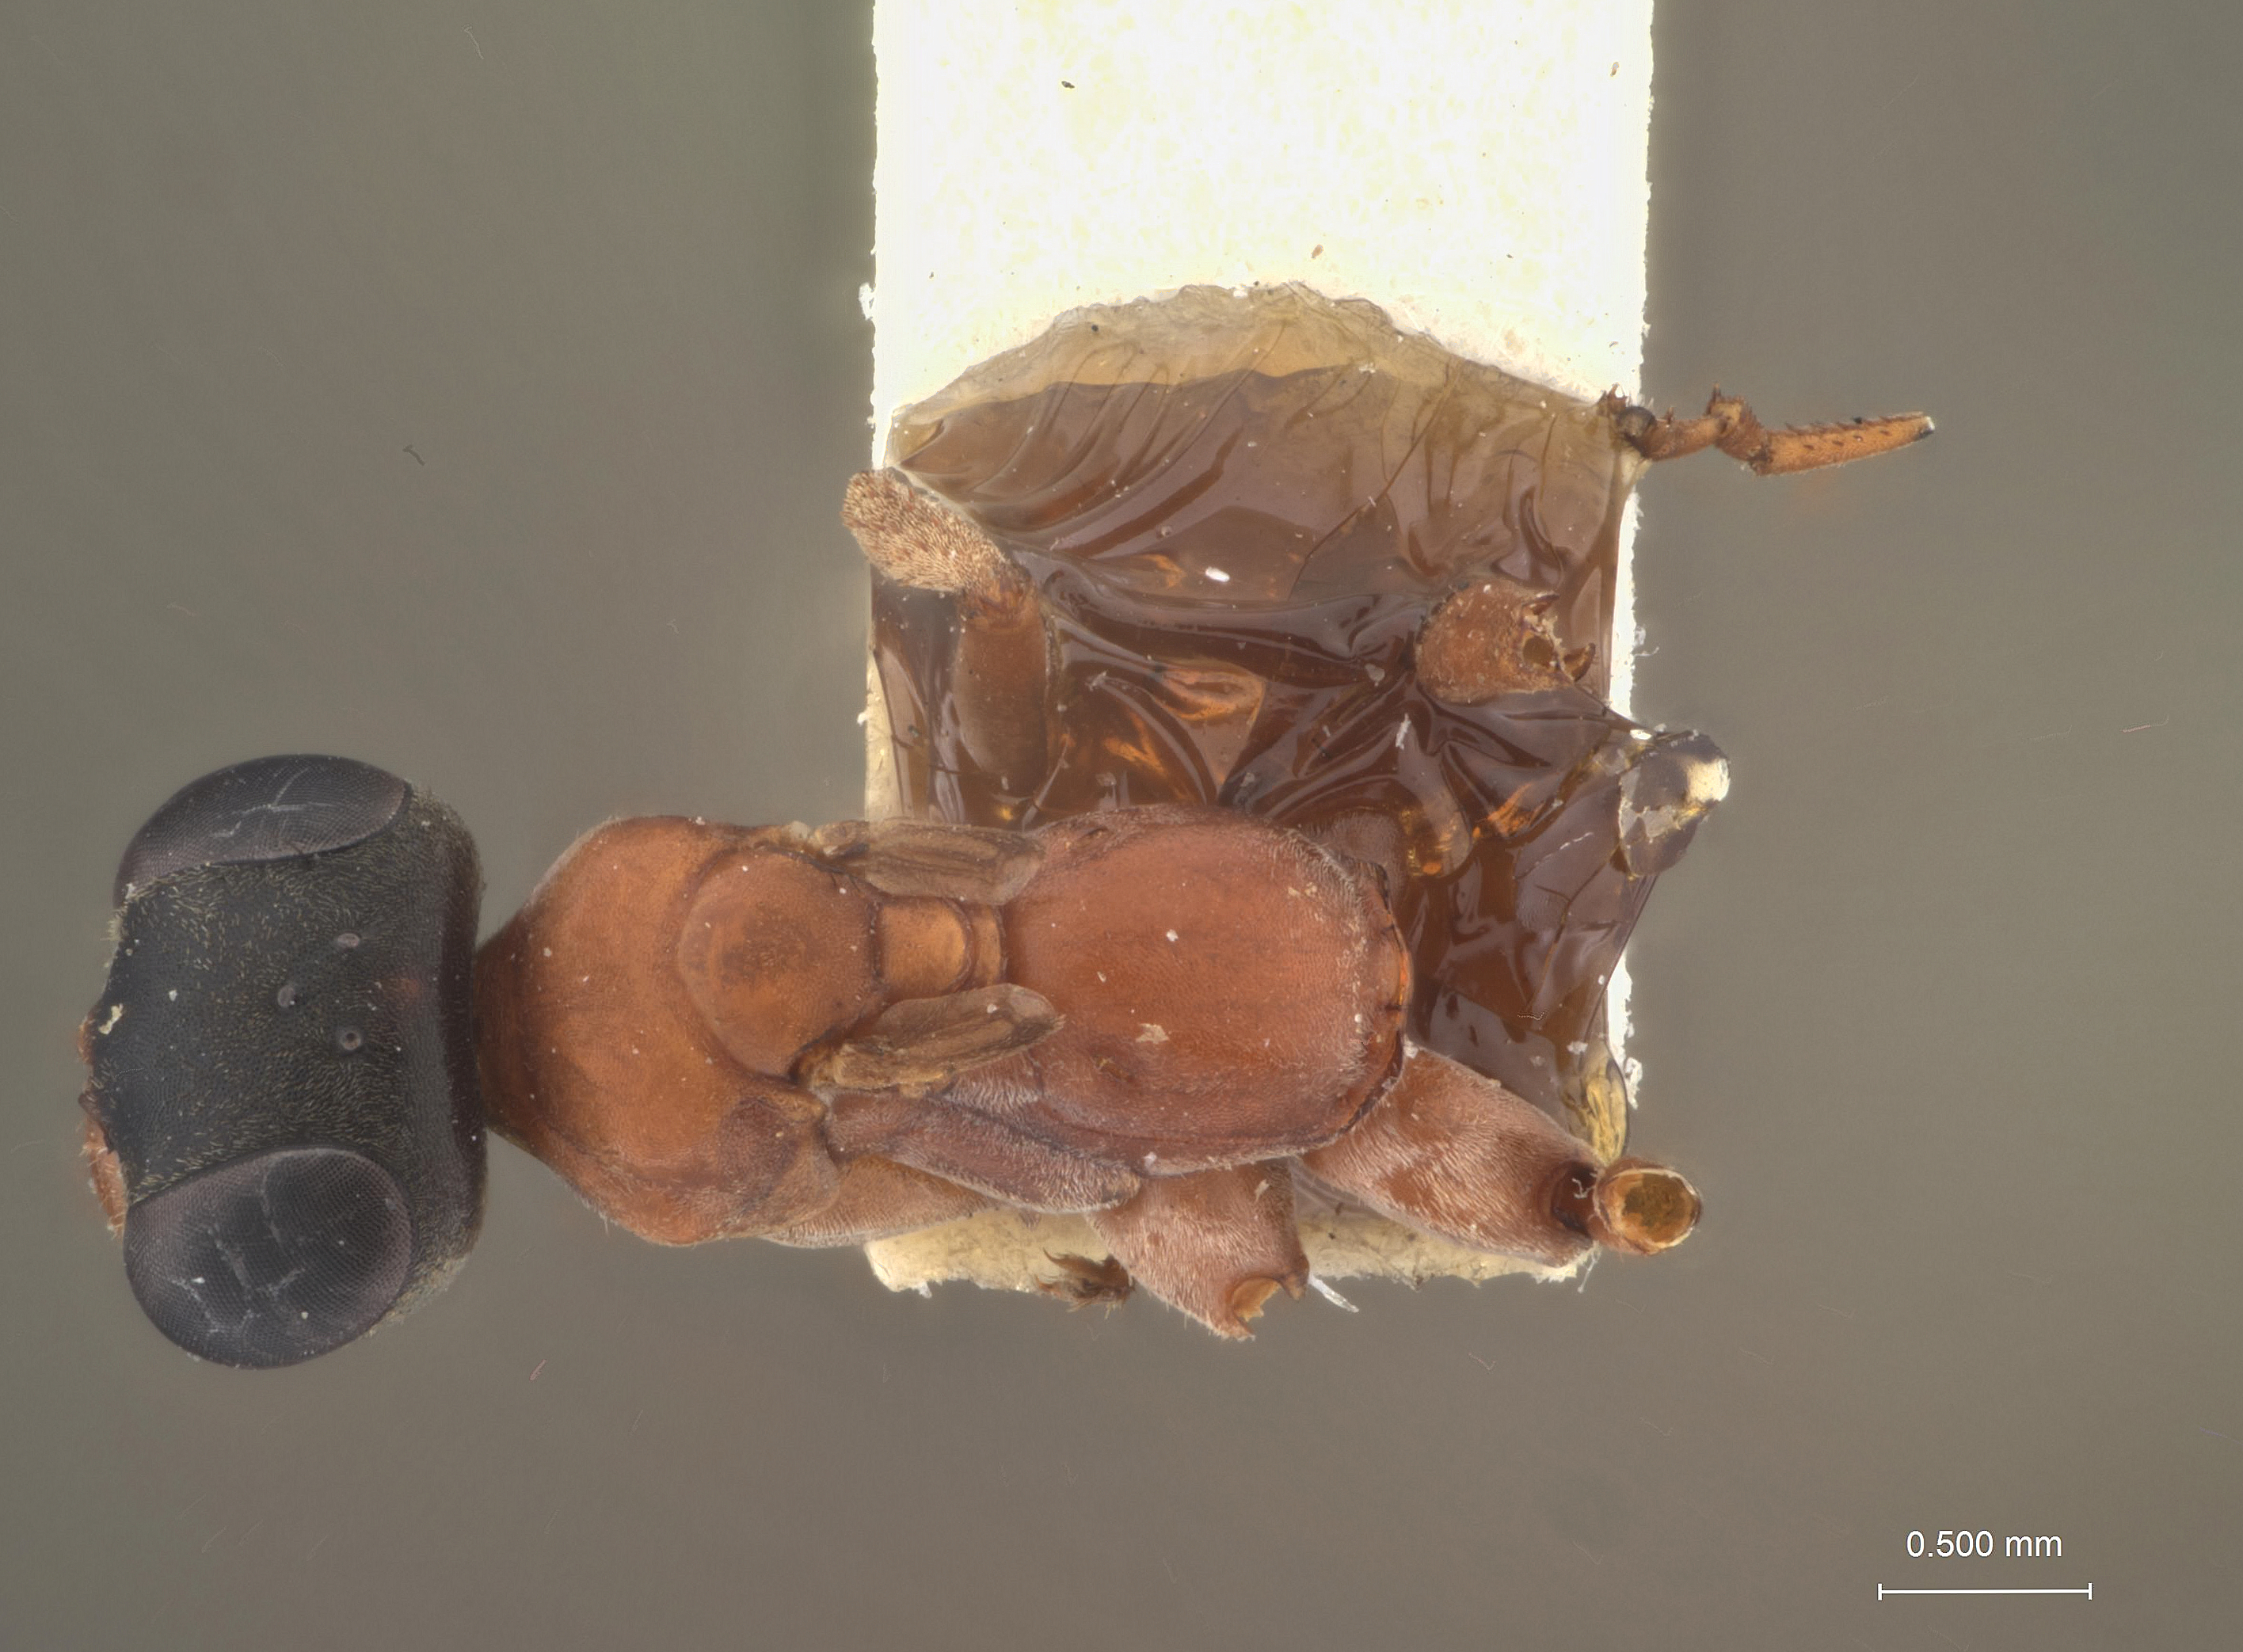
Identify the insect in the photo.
Myrmecosalius nigriceps
